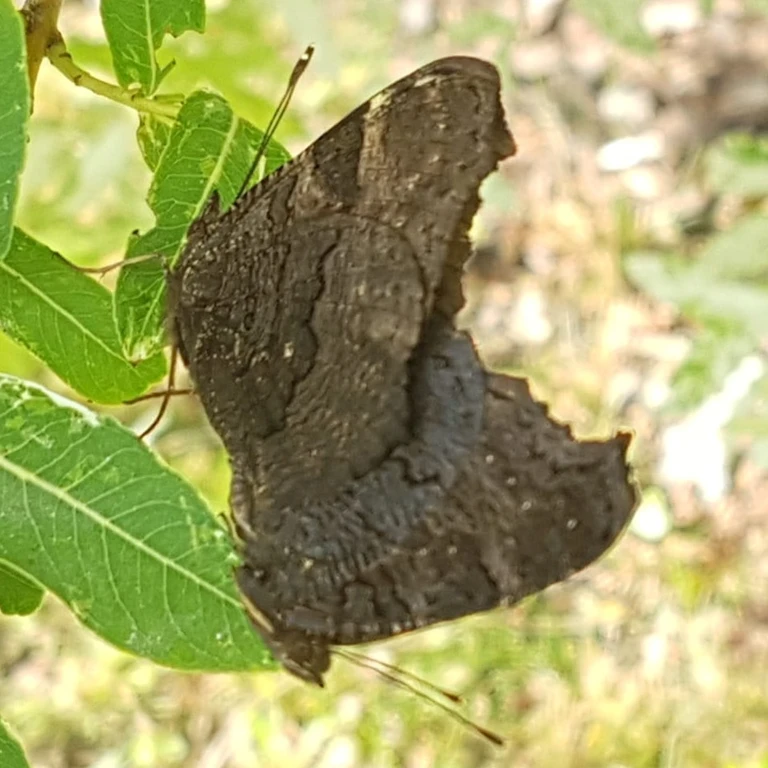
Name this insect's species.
Aglais io
